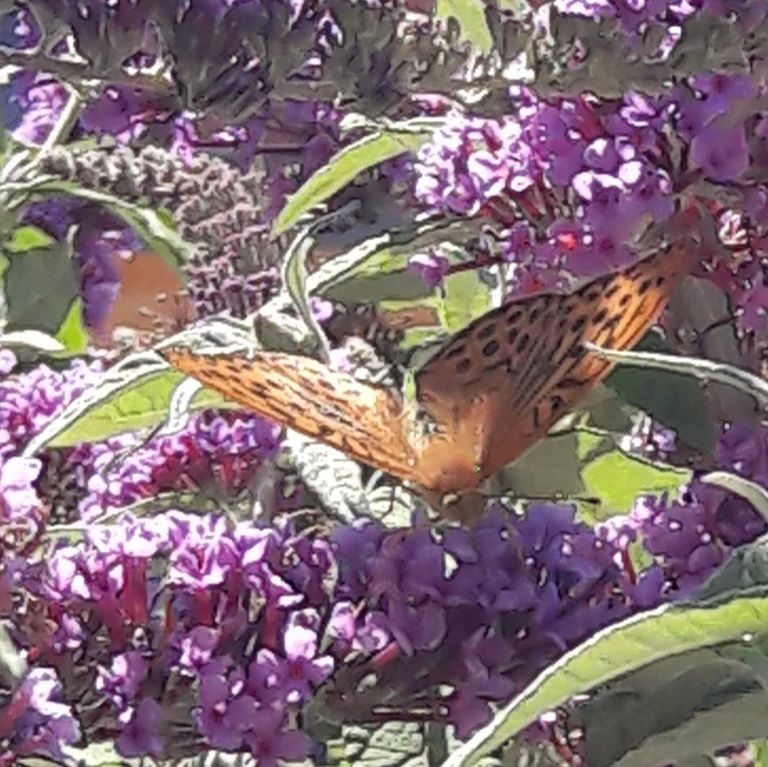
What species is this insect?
Argynnis paphia
